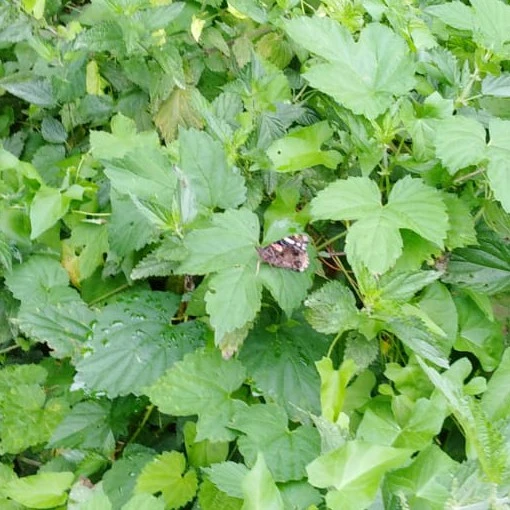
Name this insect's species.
Vanessa atalanta
